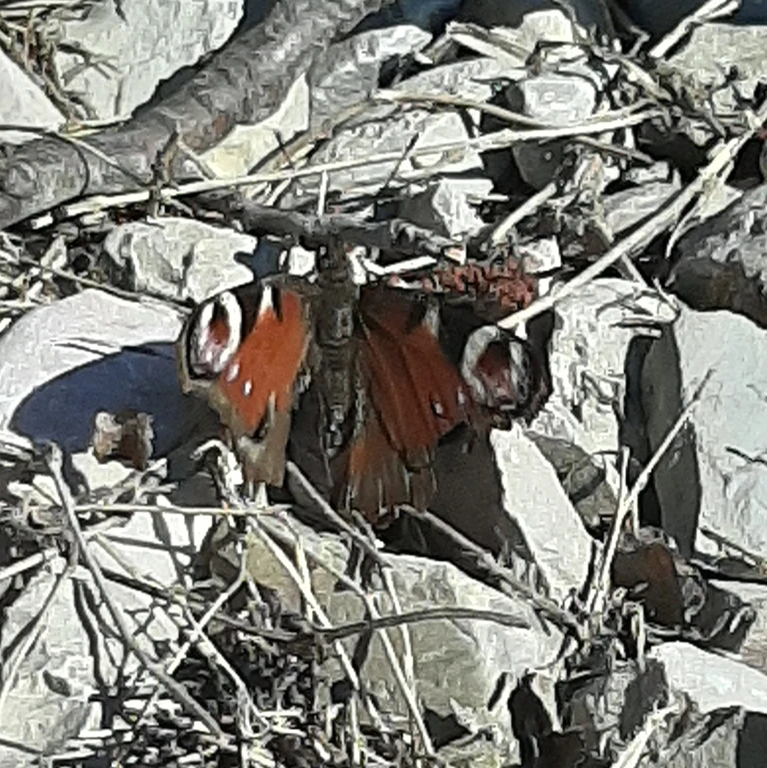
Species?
Aglais io
